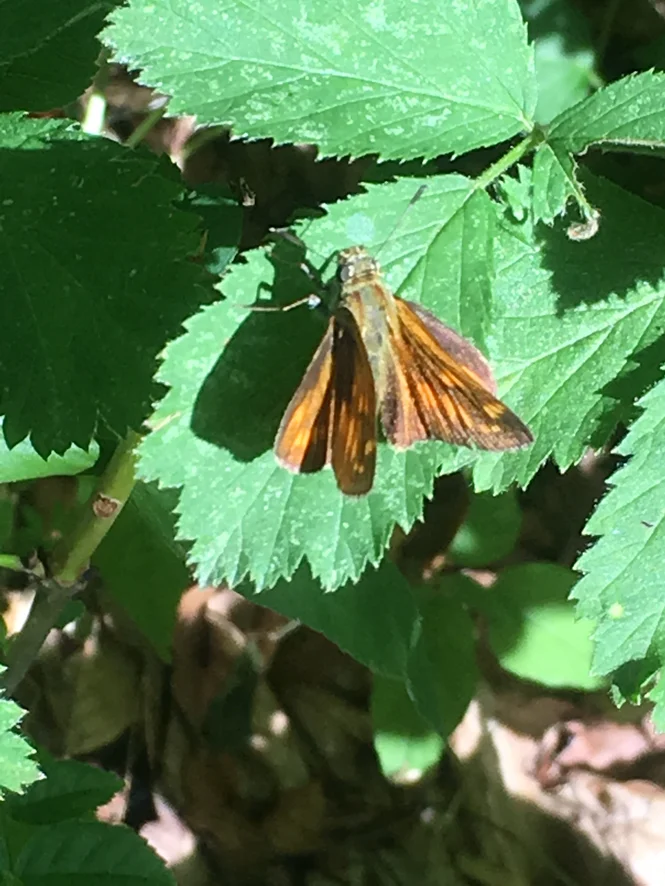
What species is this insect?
Ochlodes sylvanus (also Ochlodes venata)
